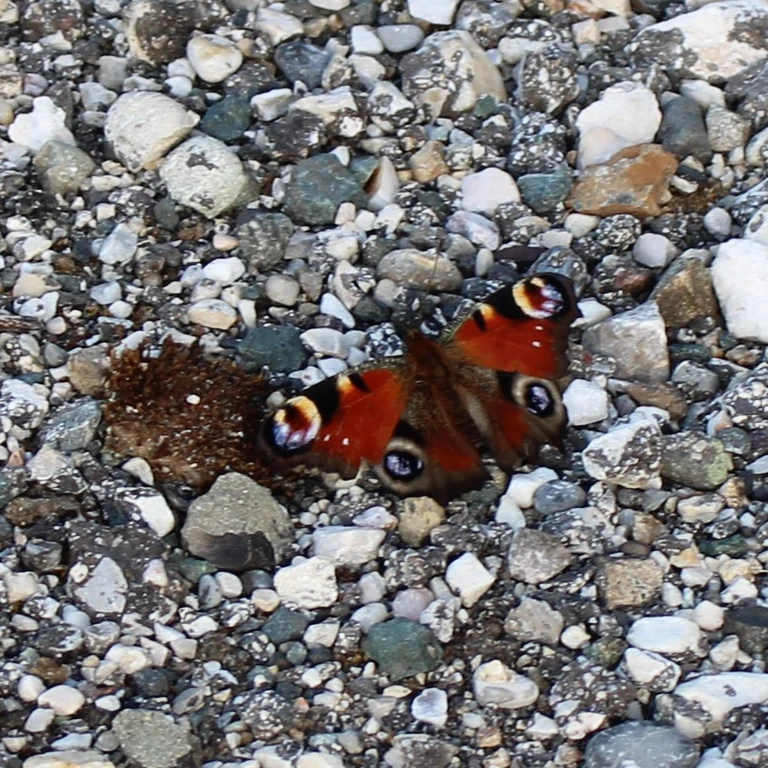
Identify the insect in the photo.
Aglais io
